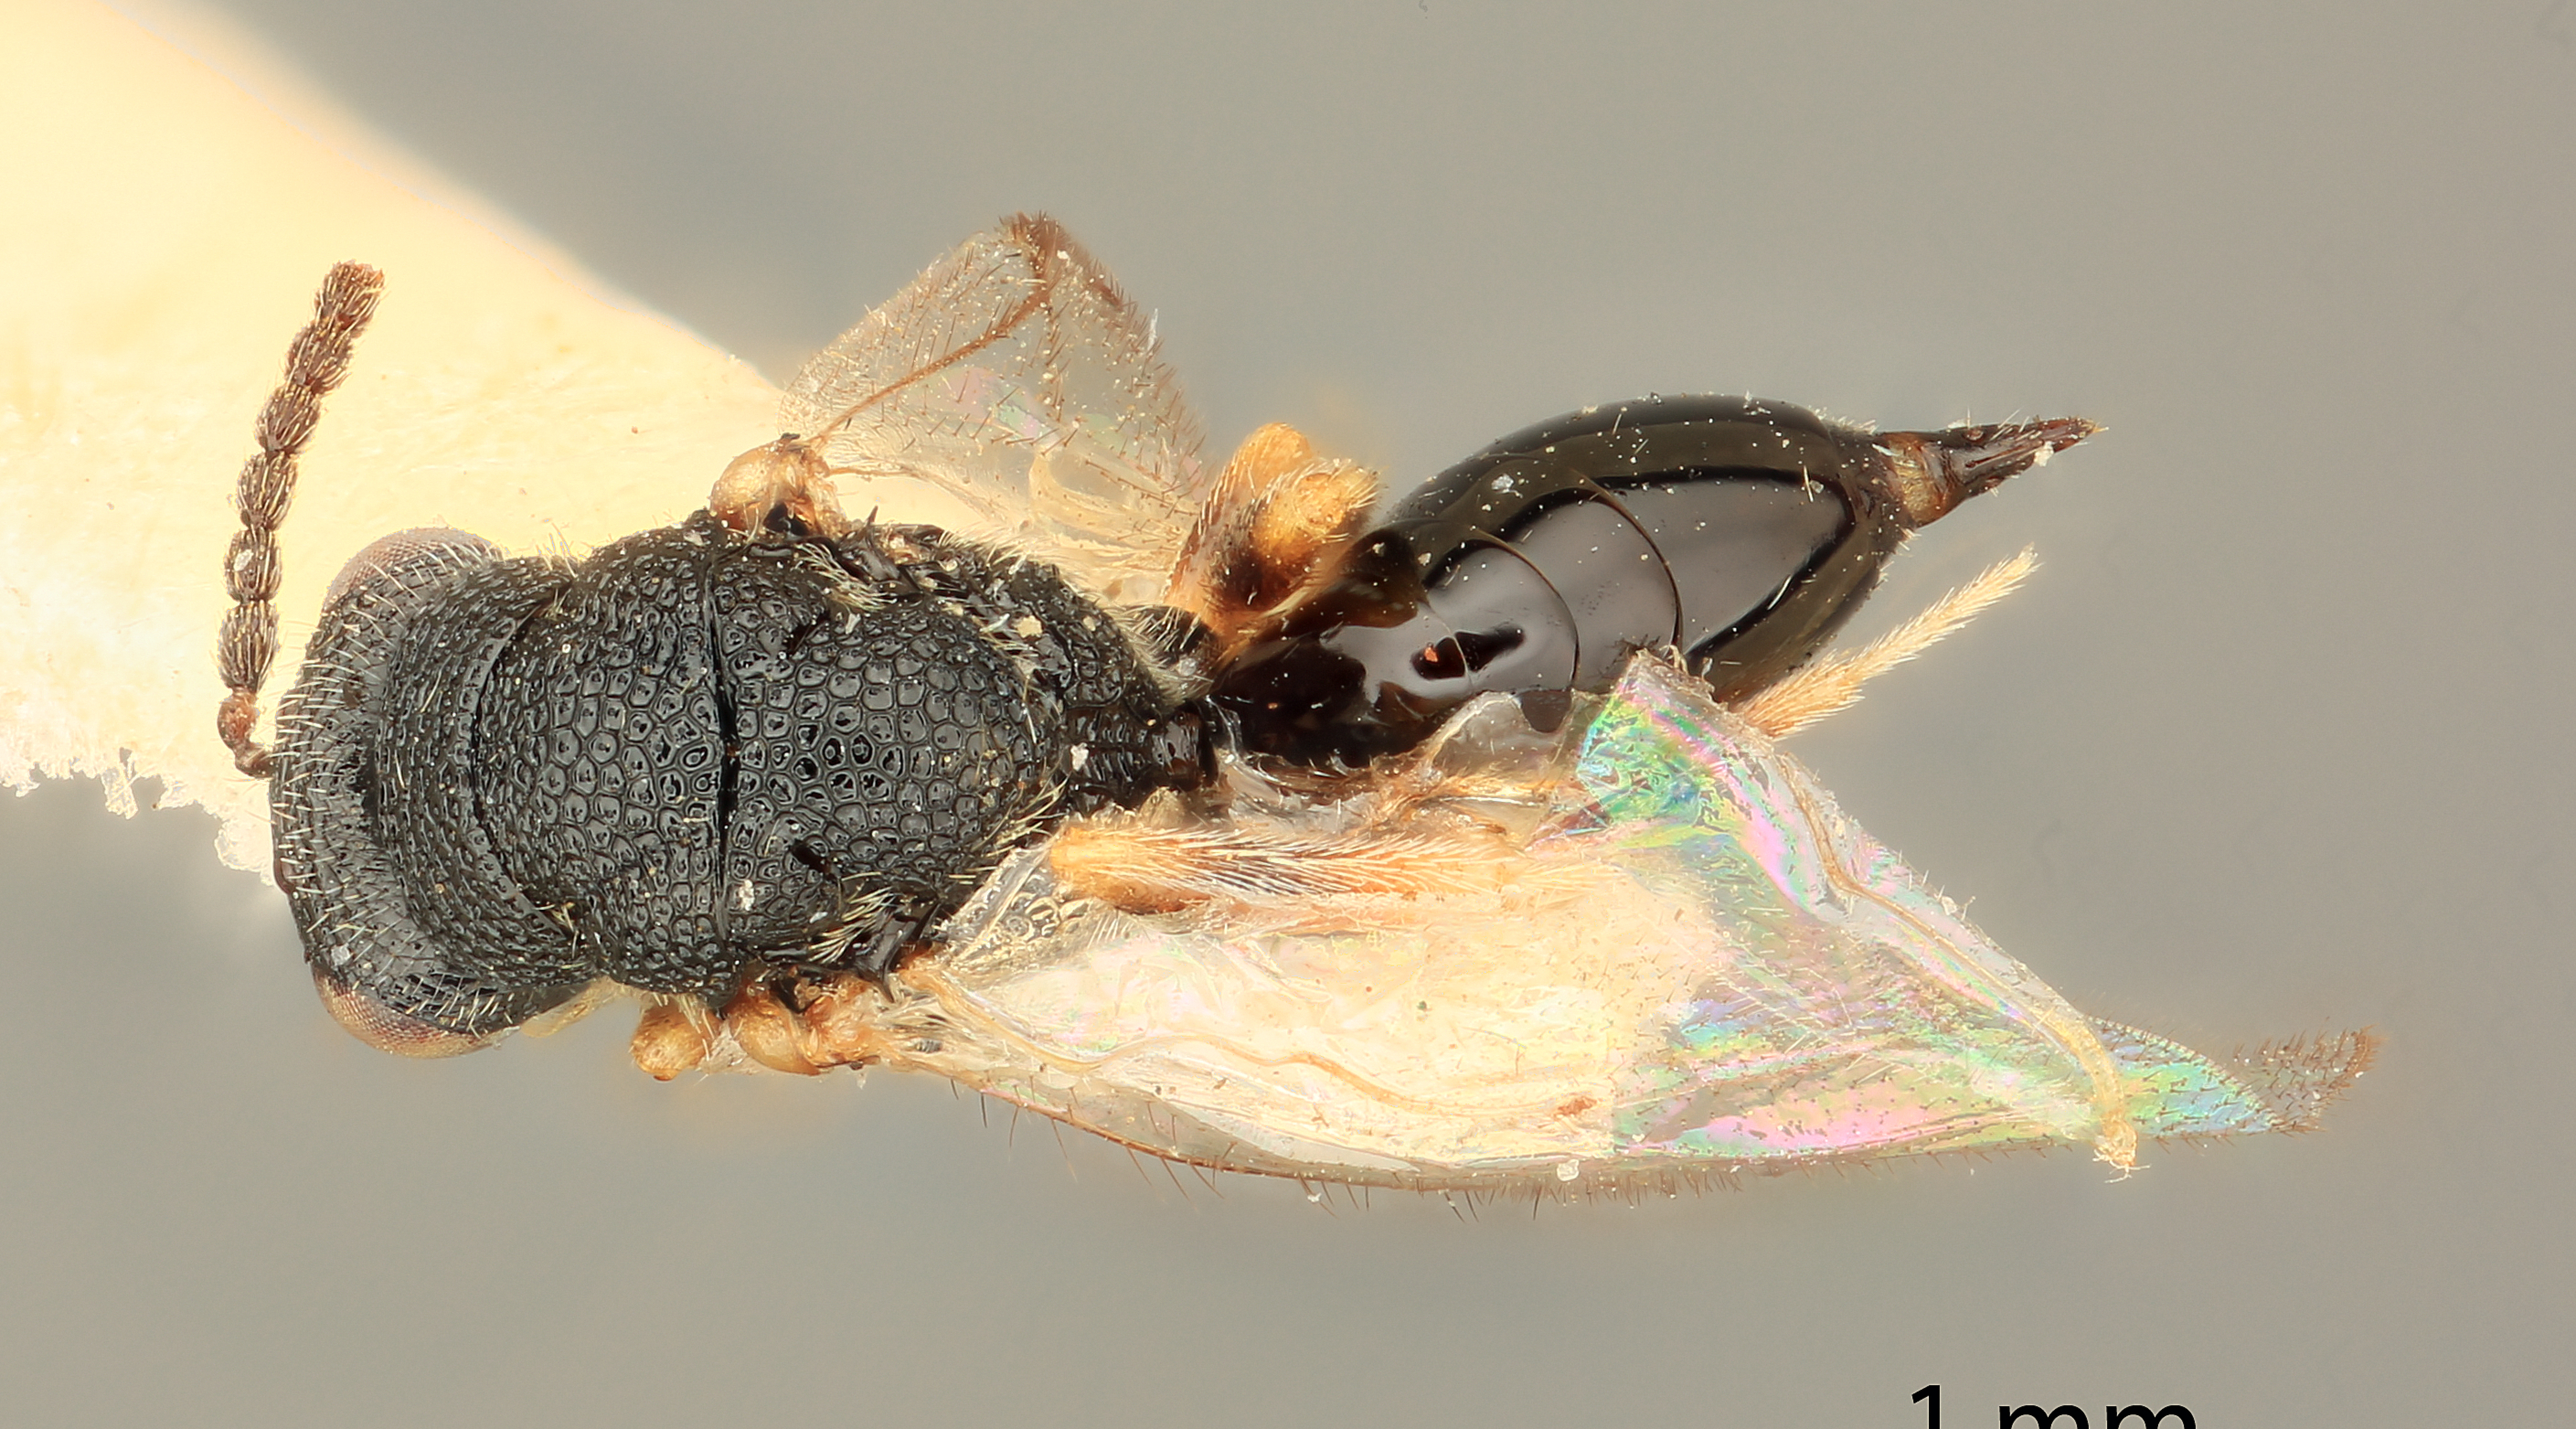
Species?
Eurytoma impar
